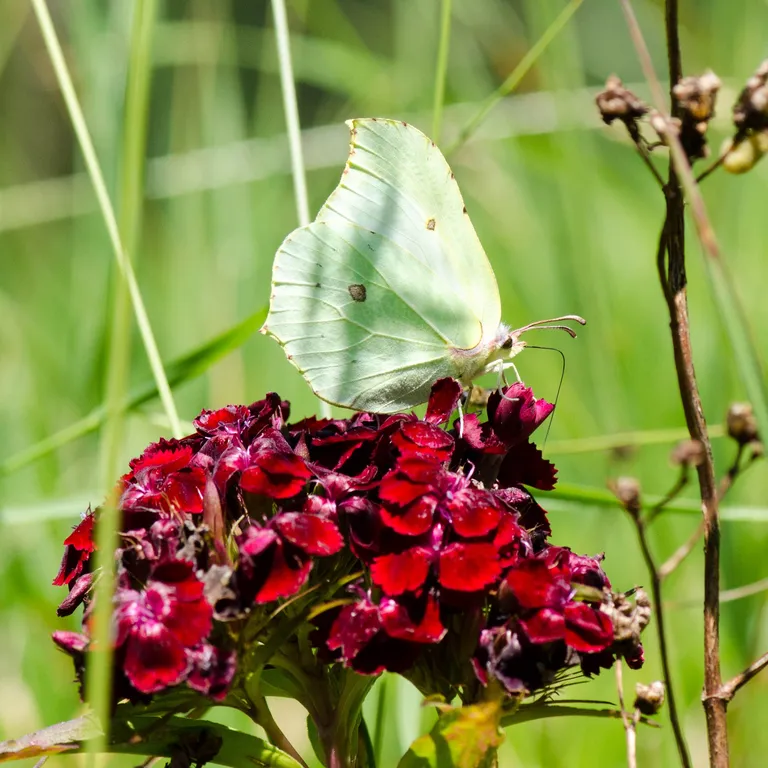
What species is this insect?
Gonepteryx rhamni
